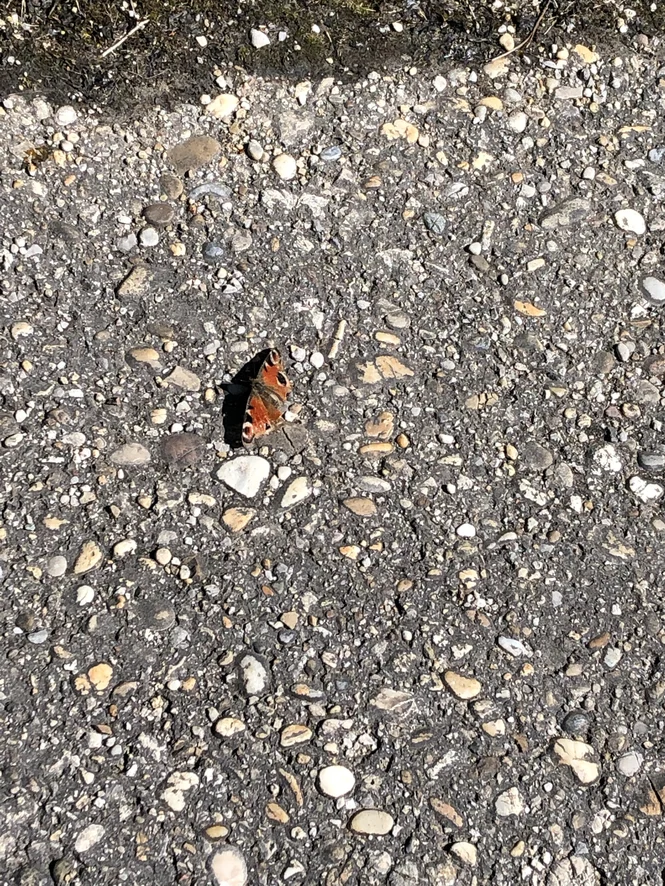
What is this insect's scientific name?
Aglais io
